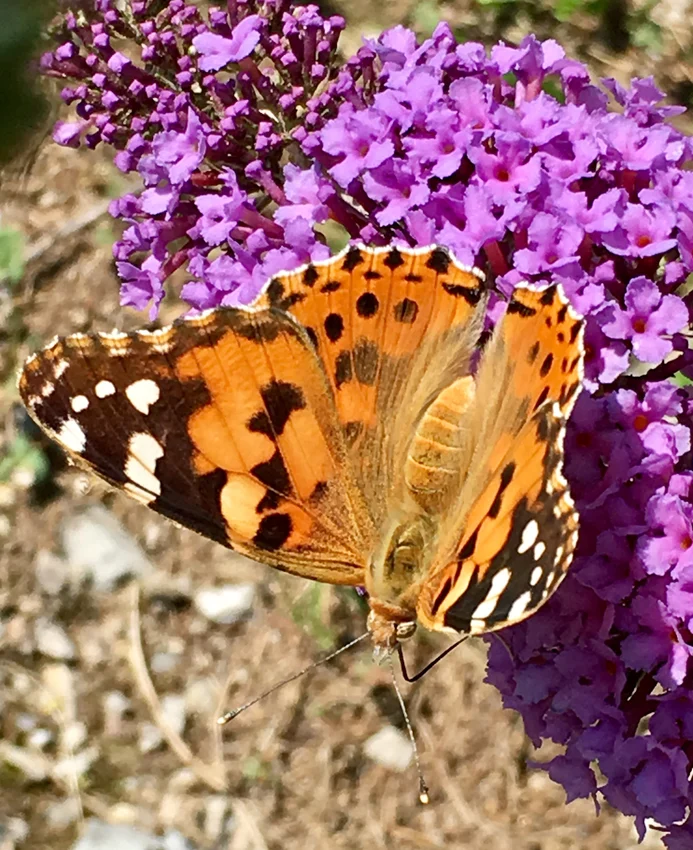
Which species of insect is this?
Vanessa cardui
